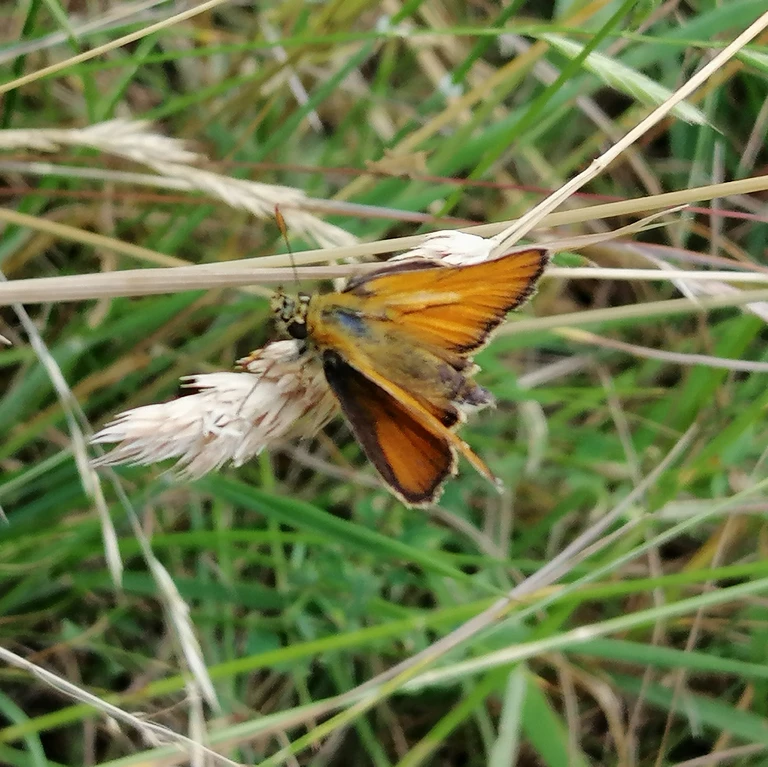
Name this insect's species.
Thymelicus sylvestris
